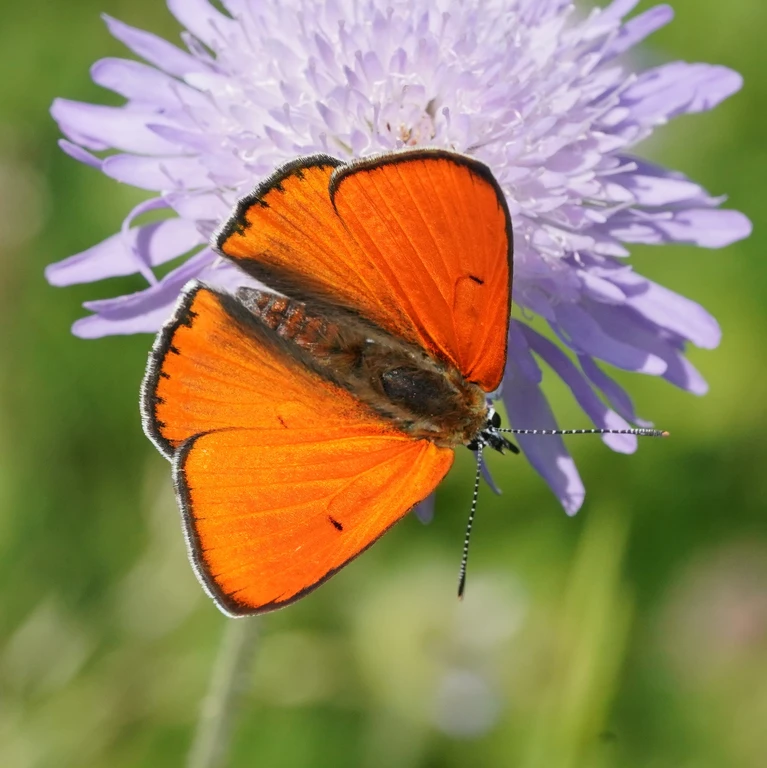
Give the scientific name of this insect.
Lycaena dispar
